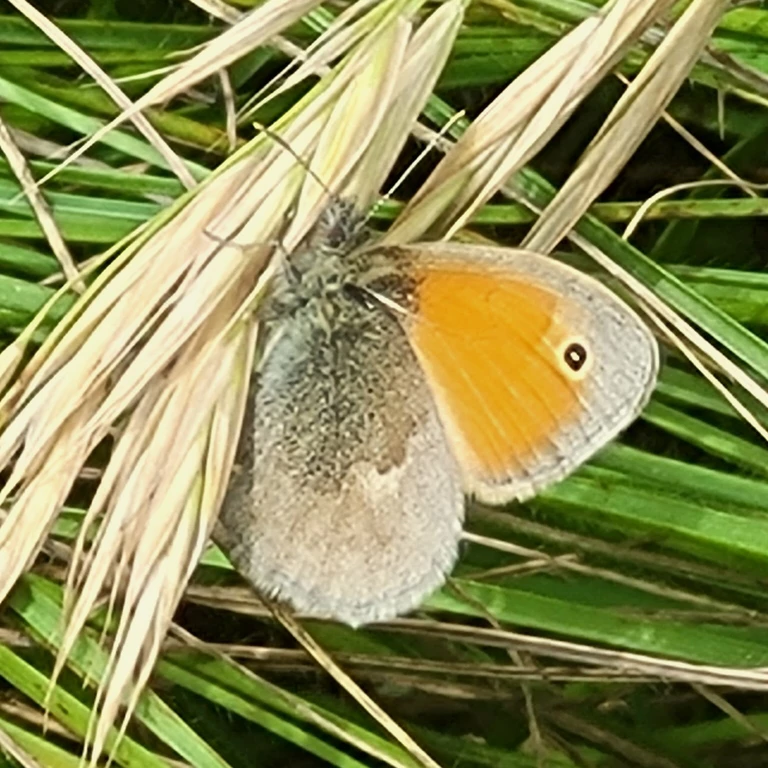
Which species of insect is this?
Coenonympha pamphilus
